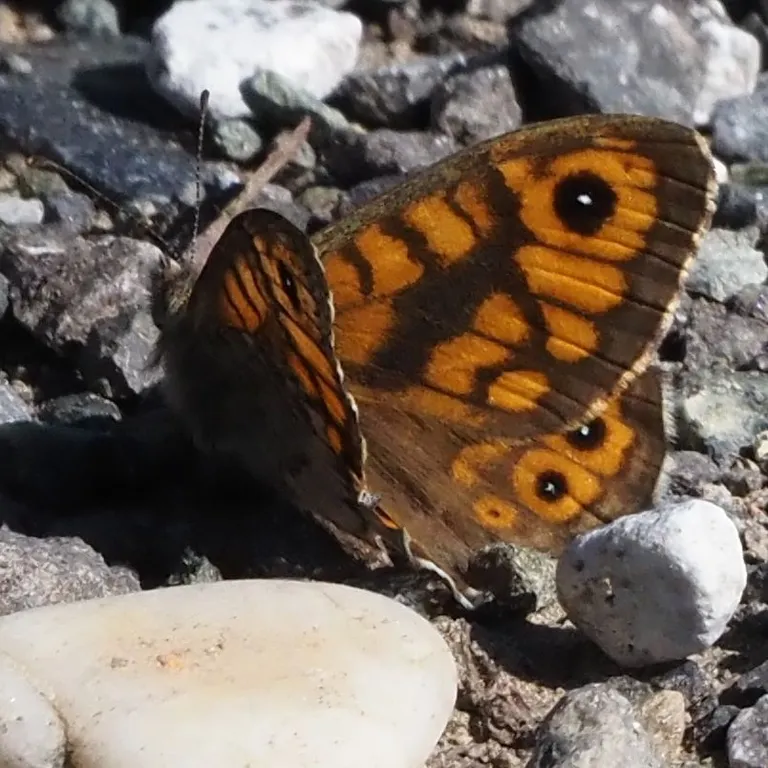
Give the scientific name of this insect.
Lasiommata megera (also Pararge megera)
